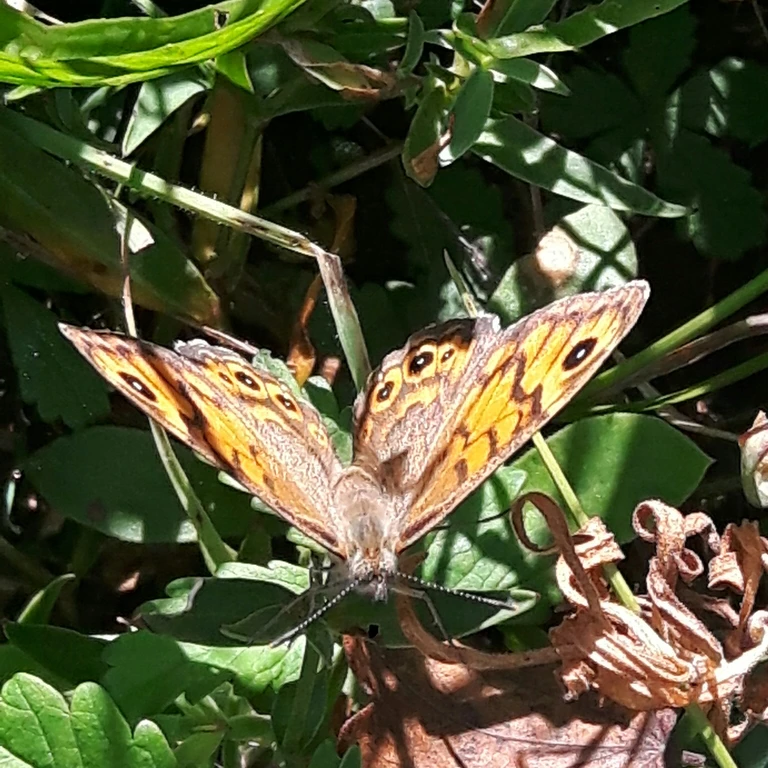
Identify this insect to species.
Lasiommata megera (also Pararge megera)
